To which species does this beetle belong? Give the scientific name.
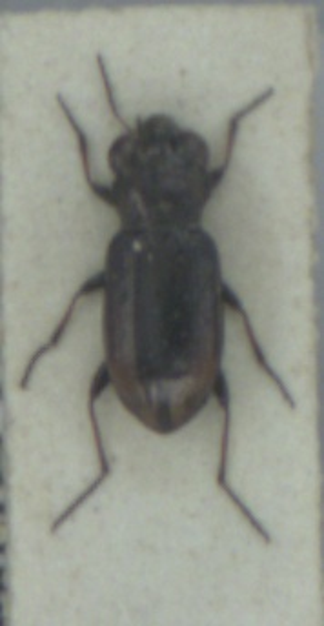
Notiophilus biguttatus
